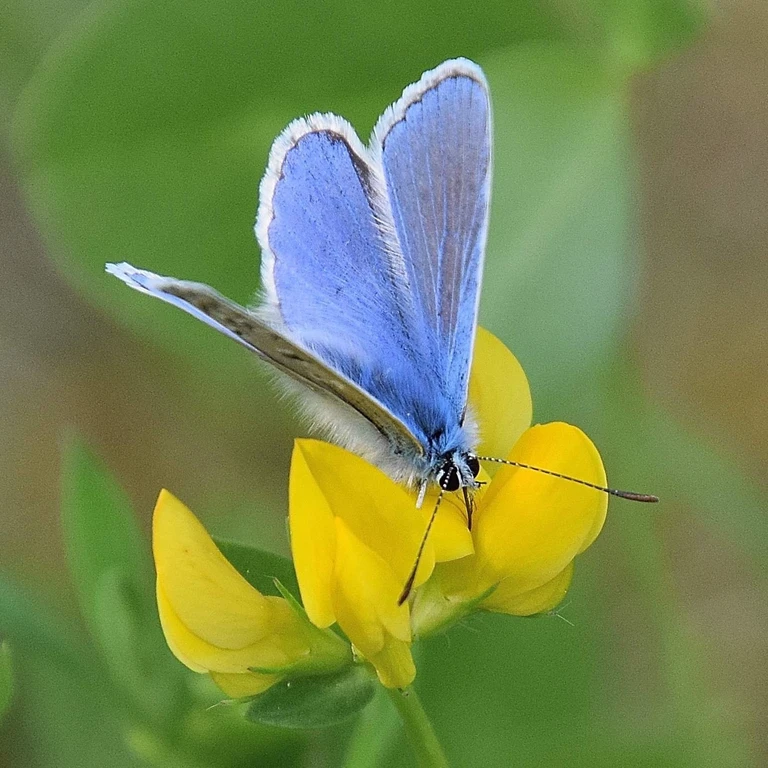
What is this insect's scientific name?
Polyommatus icarus
